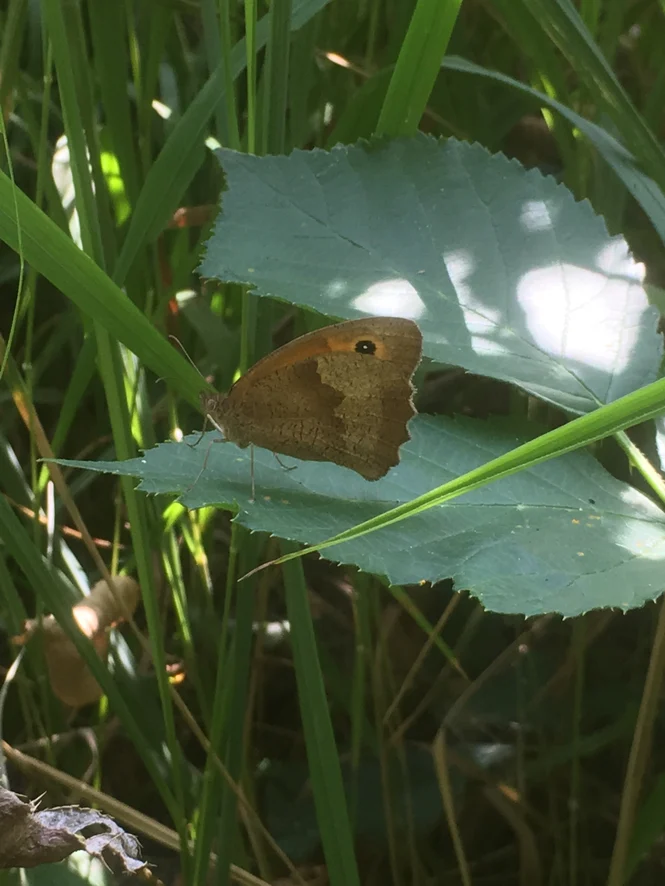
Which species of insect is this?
Maniola jurtina
